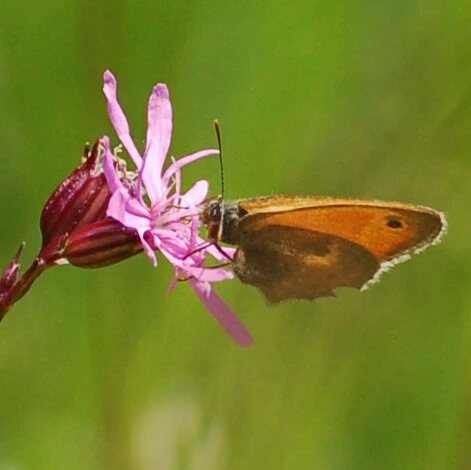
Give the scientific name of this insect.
Coenonympha pamphilus
